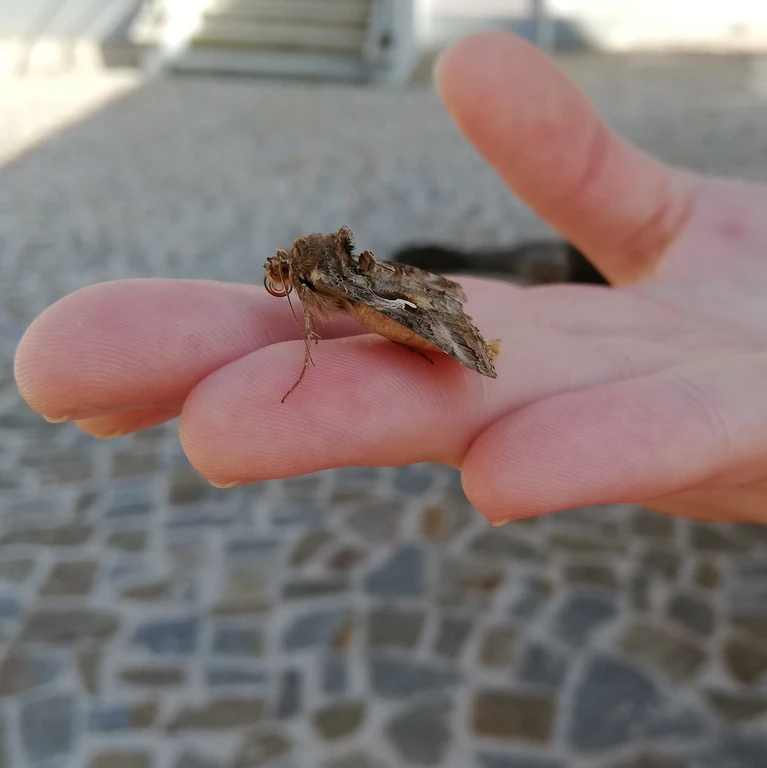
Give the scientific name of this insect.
Autographa gamma
